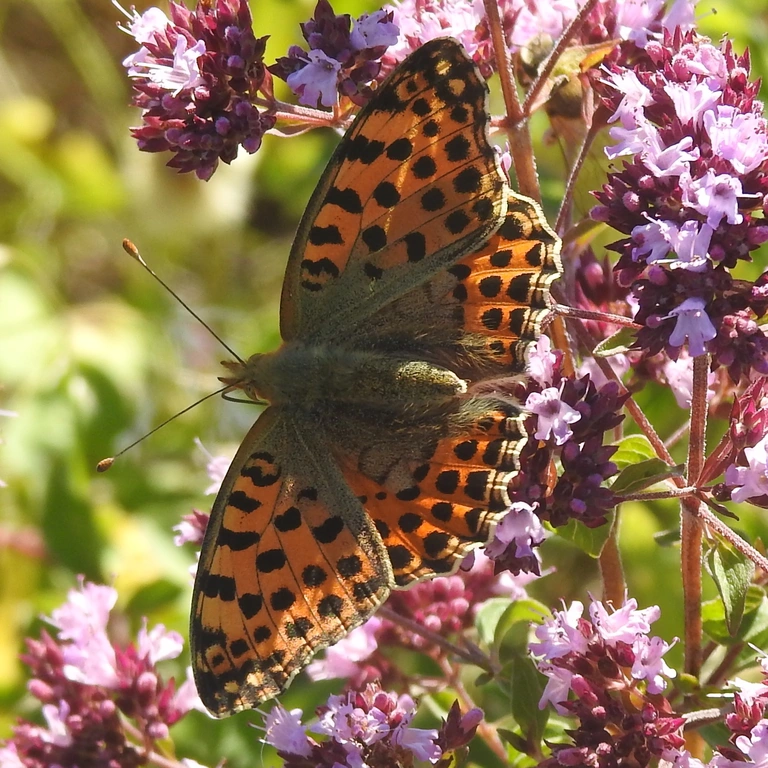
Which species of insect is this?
Issoria lathonia
